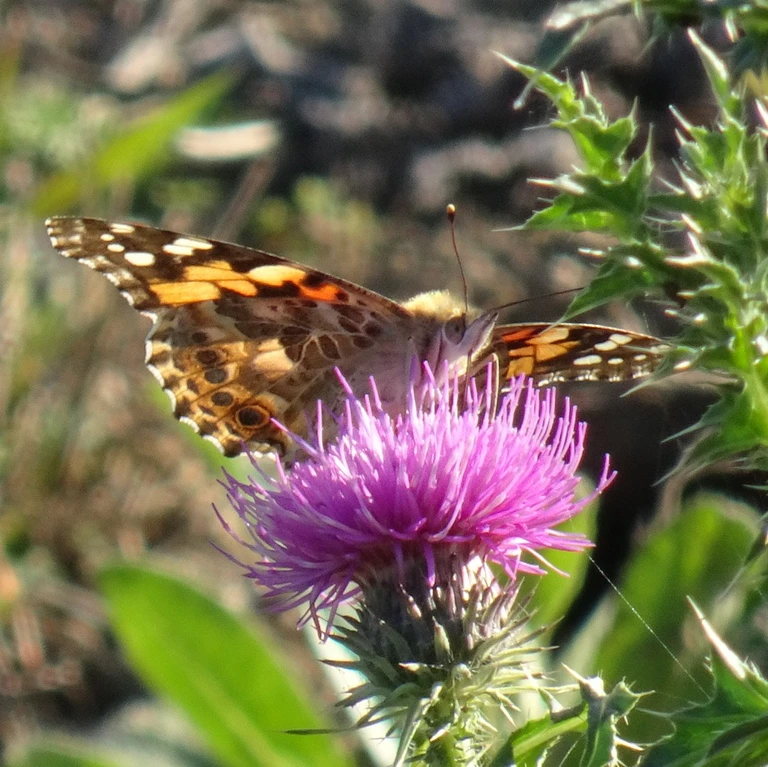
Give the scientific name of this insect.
Vanessa cardui
